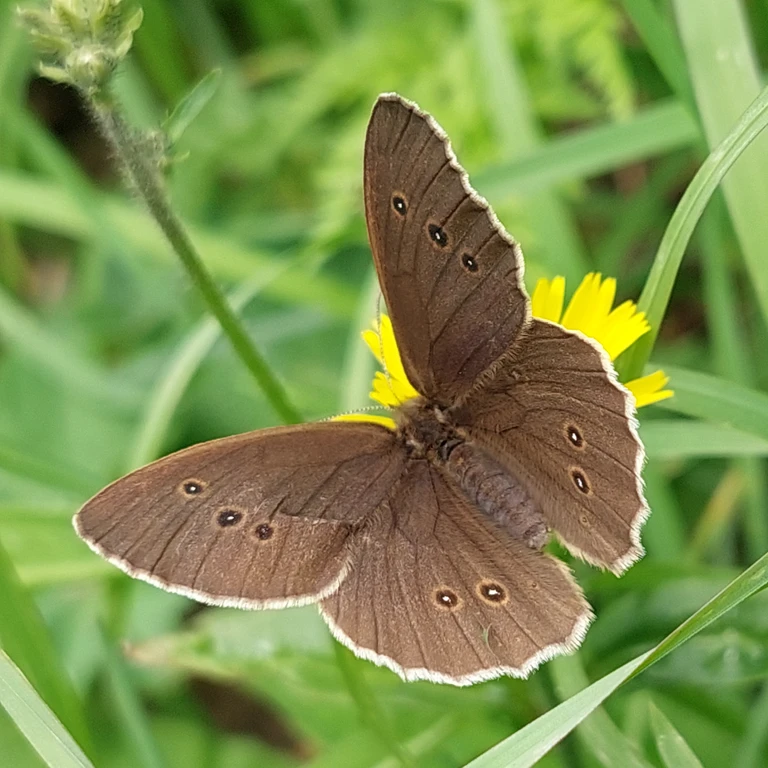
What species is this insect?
Aphantopus hyperantus
